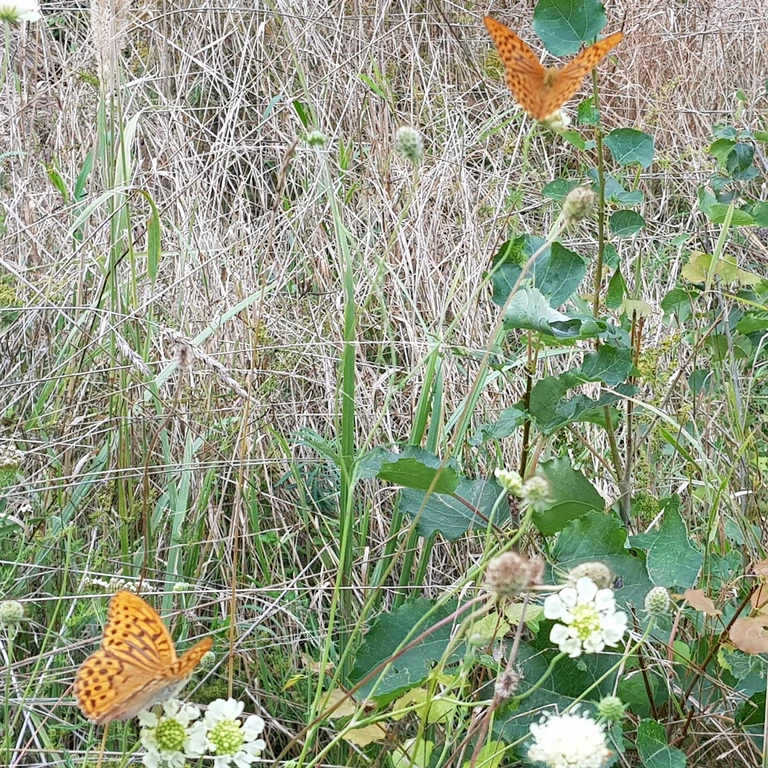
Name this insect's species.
Argynnis paphia
